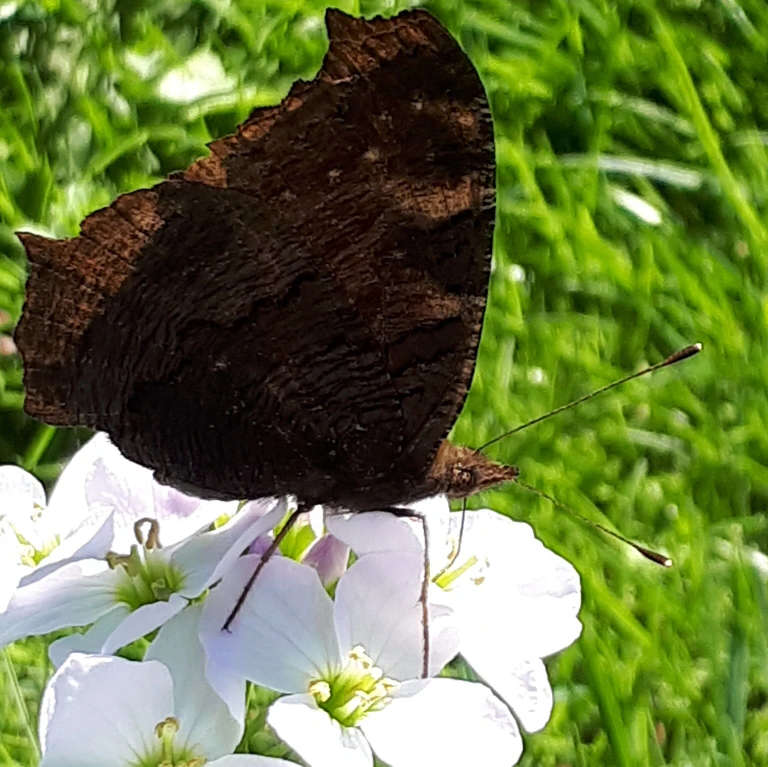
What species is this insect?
Aglais io
